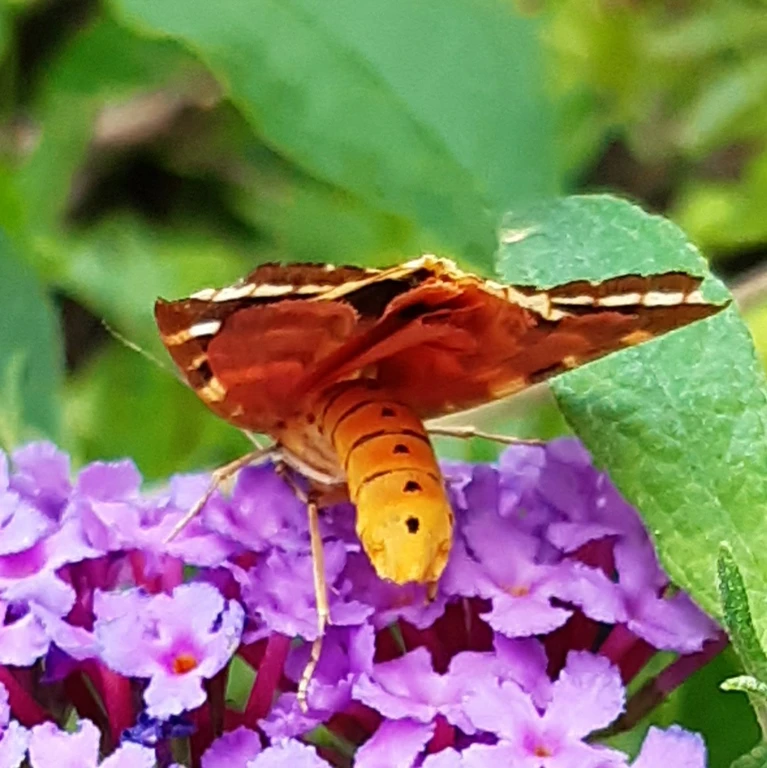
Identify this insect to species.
Euplagia quadripunctaria
